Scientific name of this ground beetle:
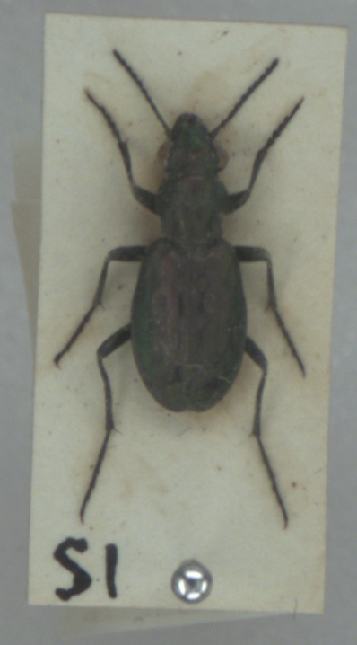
Elaphrus lapponicus
